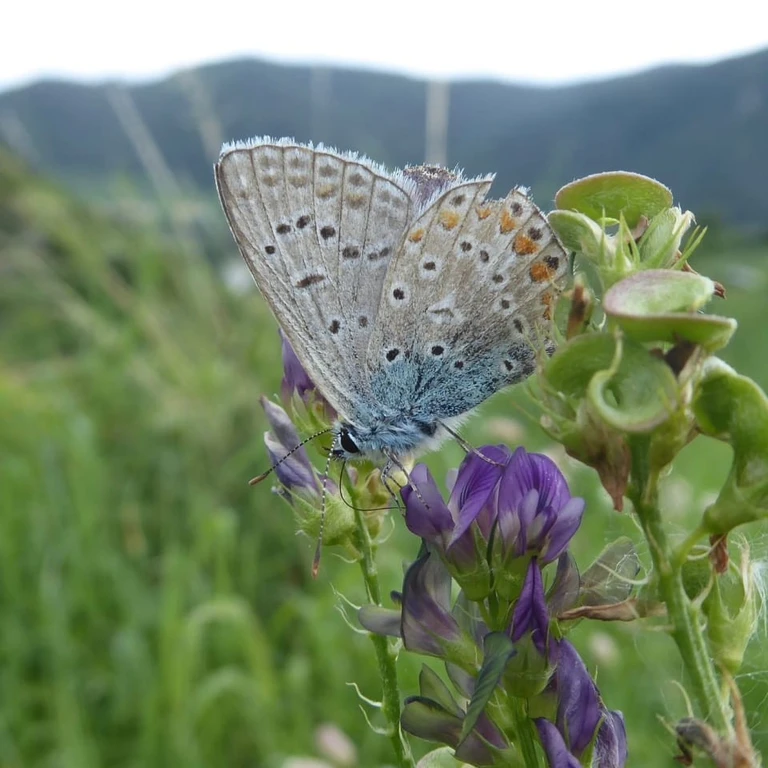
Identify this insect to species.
Polyommatus icarus
